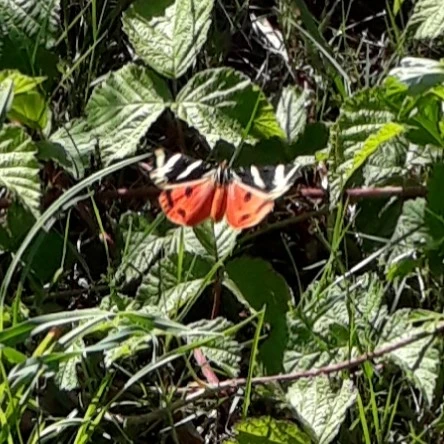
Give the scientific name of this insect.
Euplagia quadripunctaria
